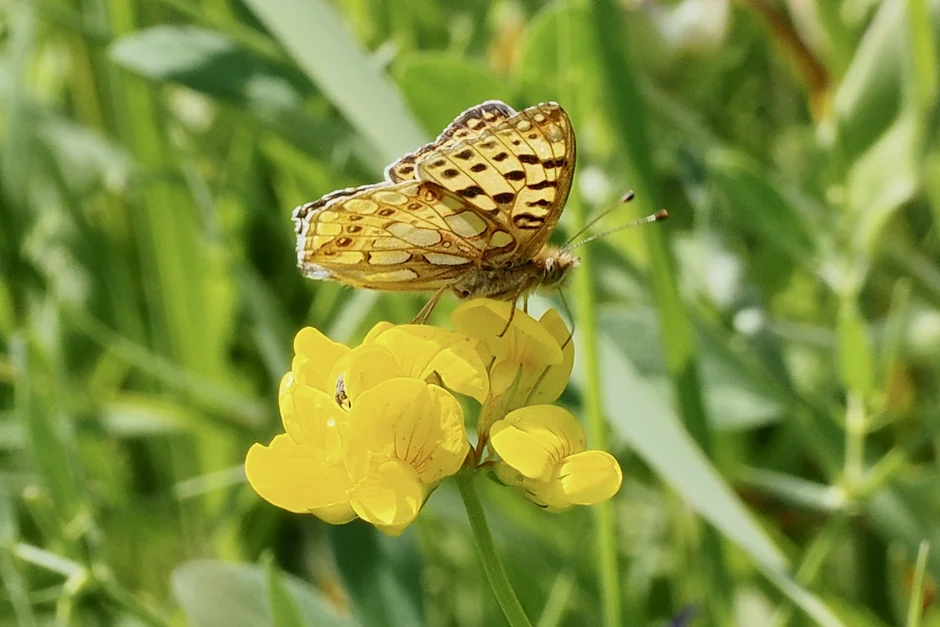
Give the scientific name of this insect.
Issoria lathonia
